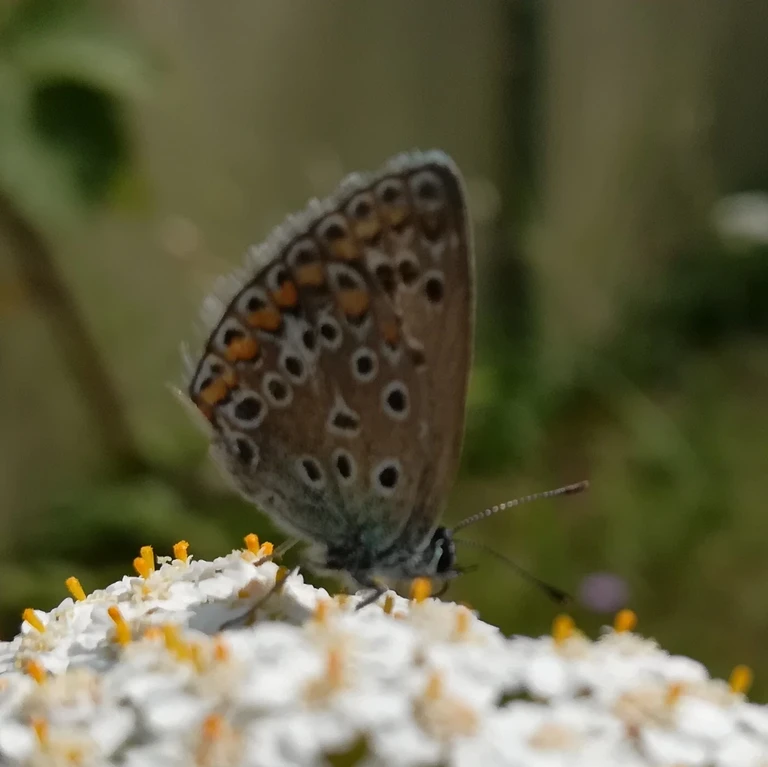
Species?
Polyommatus icarus
